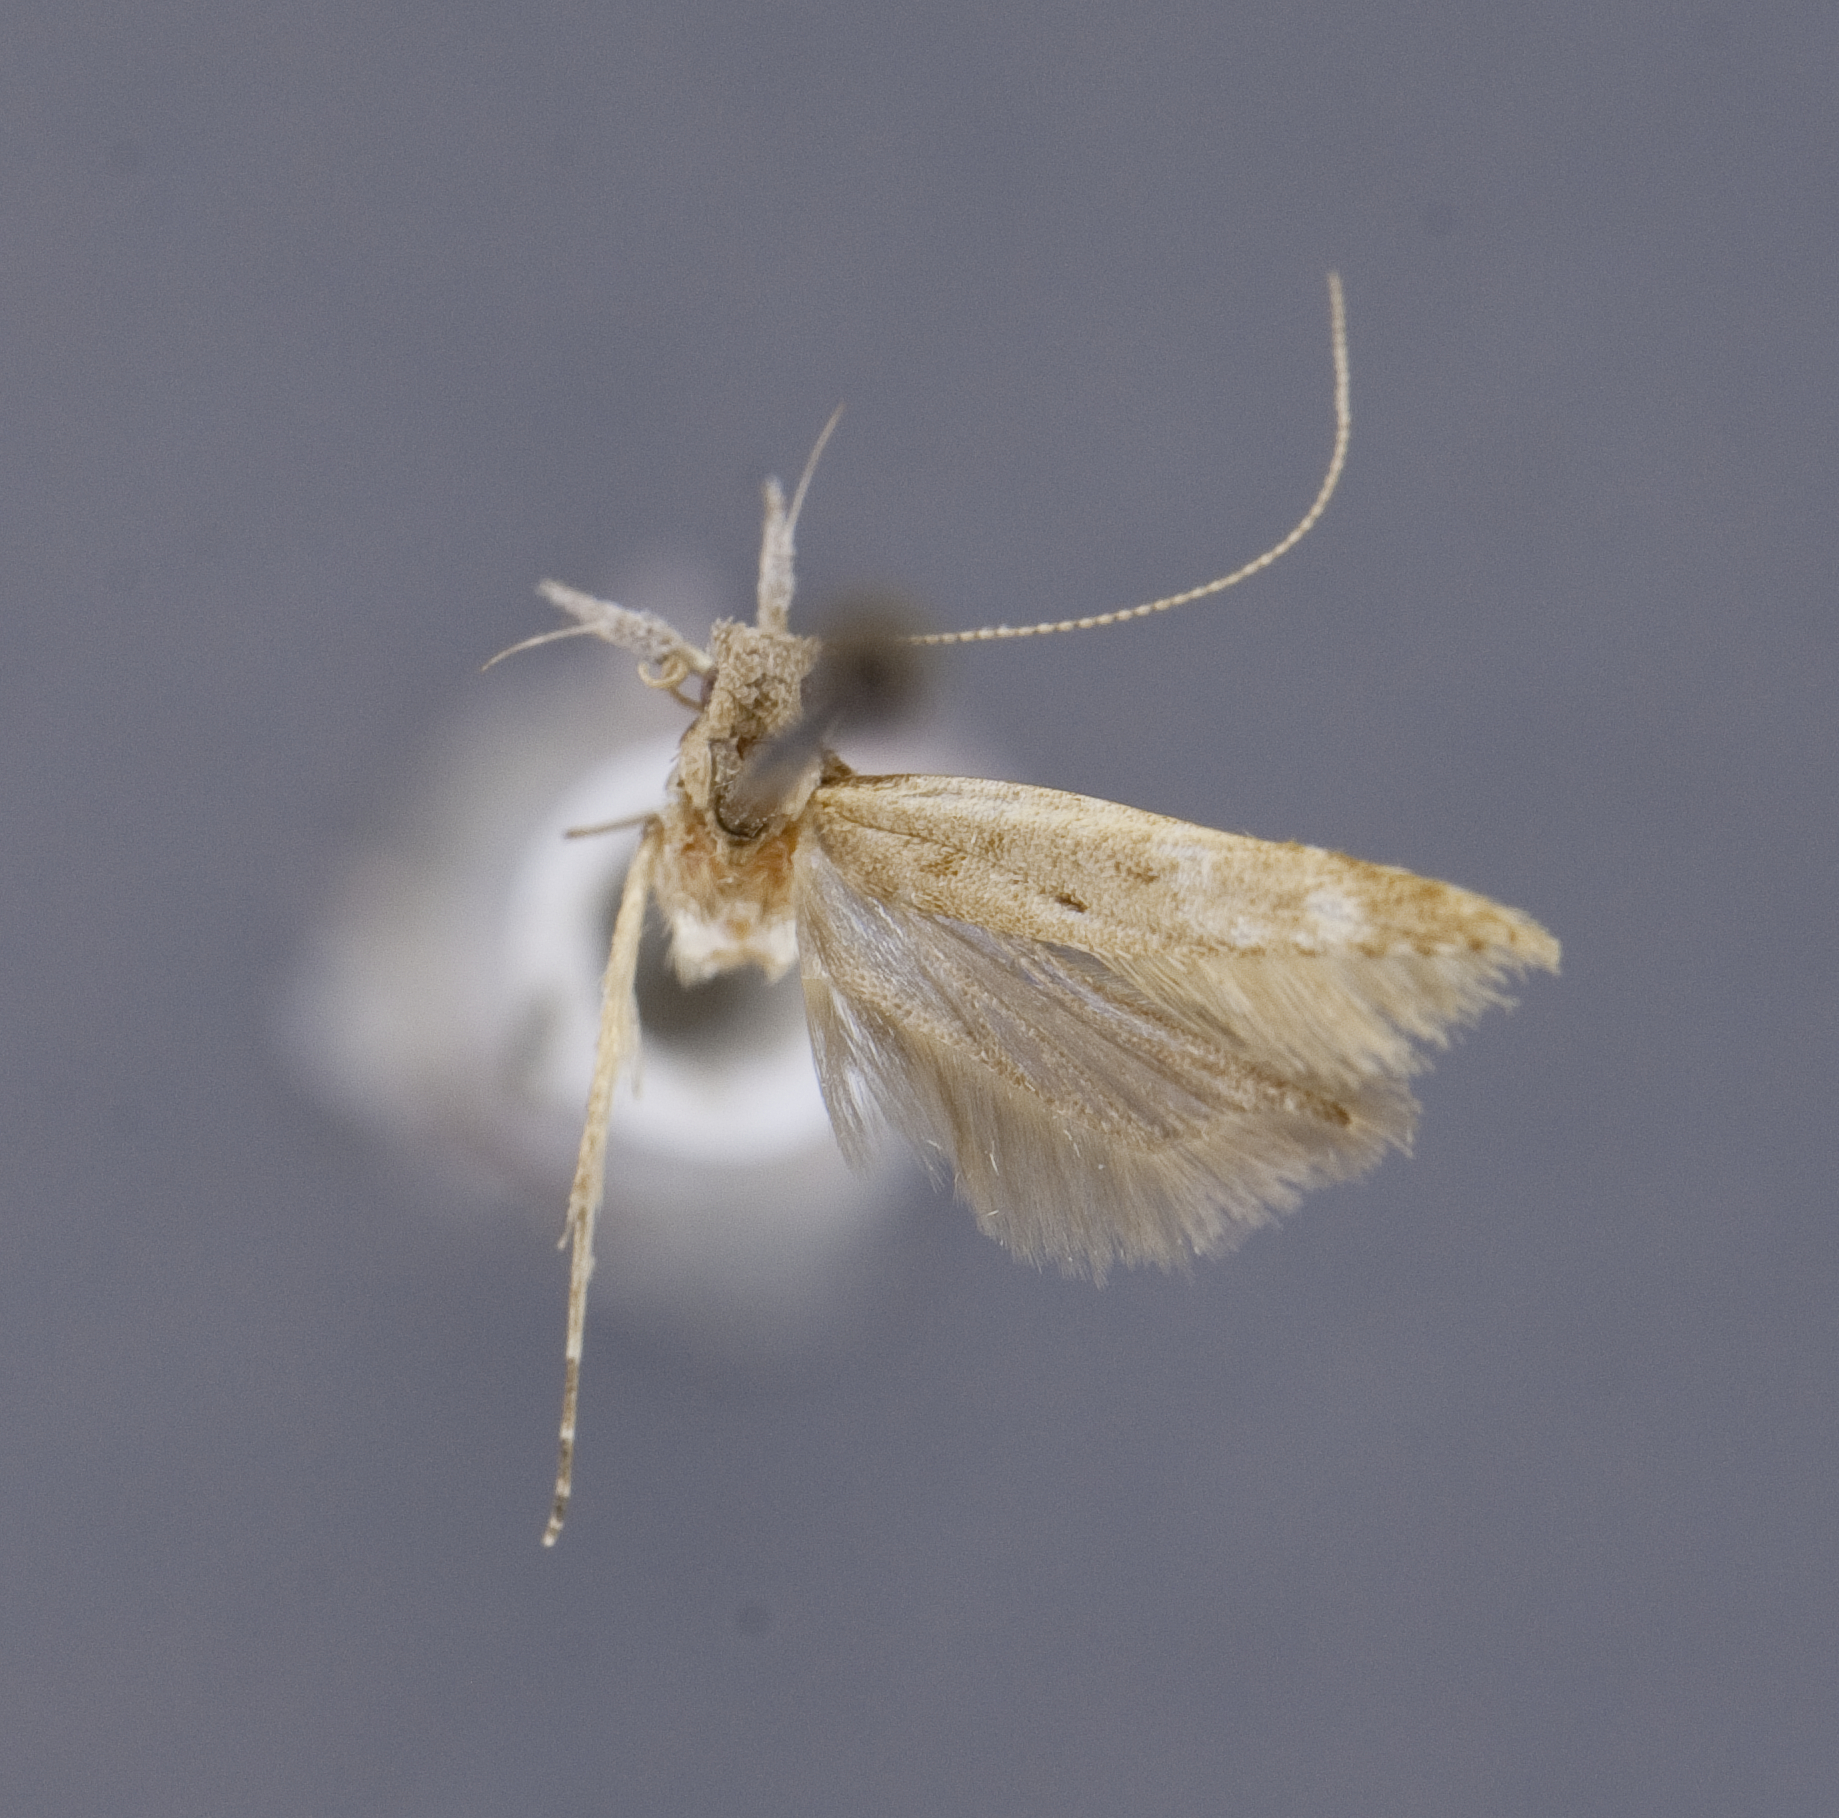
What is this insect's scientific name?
Frisilia drimyla
